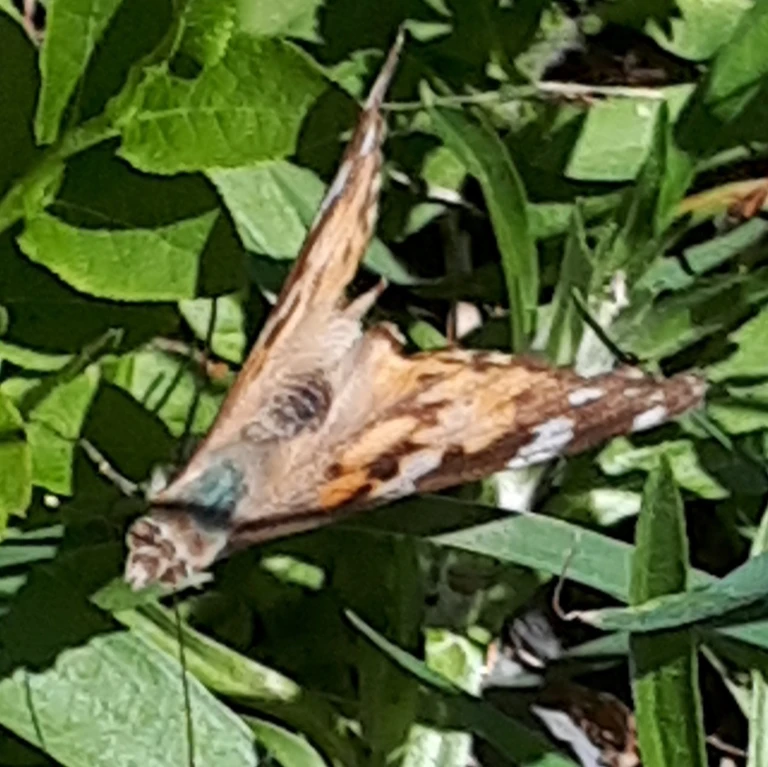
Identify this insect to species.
Vanessa cardui
